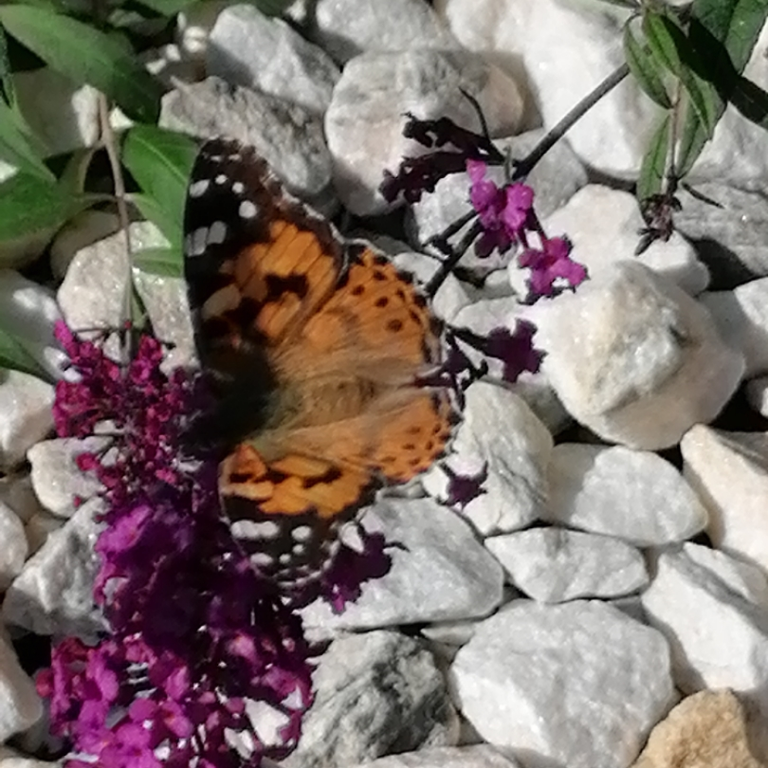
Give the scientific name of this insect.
Vanessa cardui
